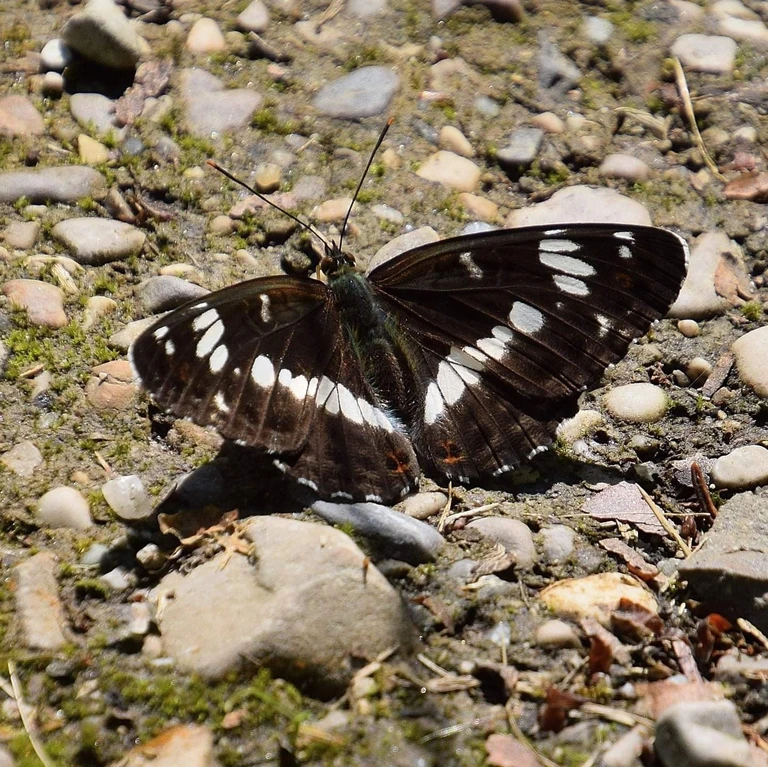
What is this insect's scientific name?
Limenitis camilla (also Ladoga camilla)
